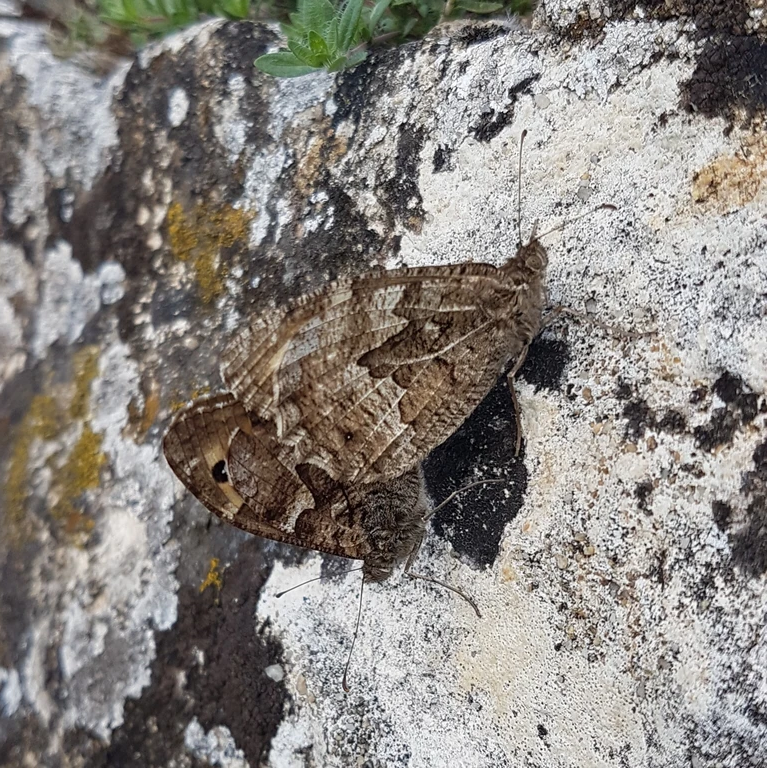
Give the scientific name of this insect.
Hipparchia semele
